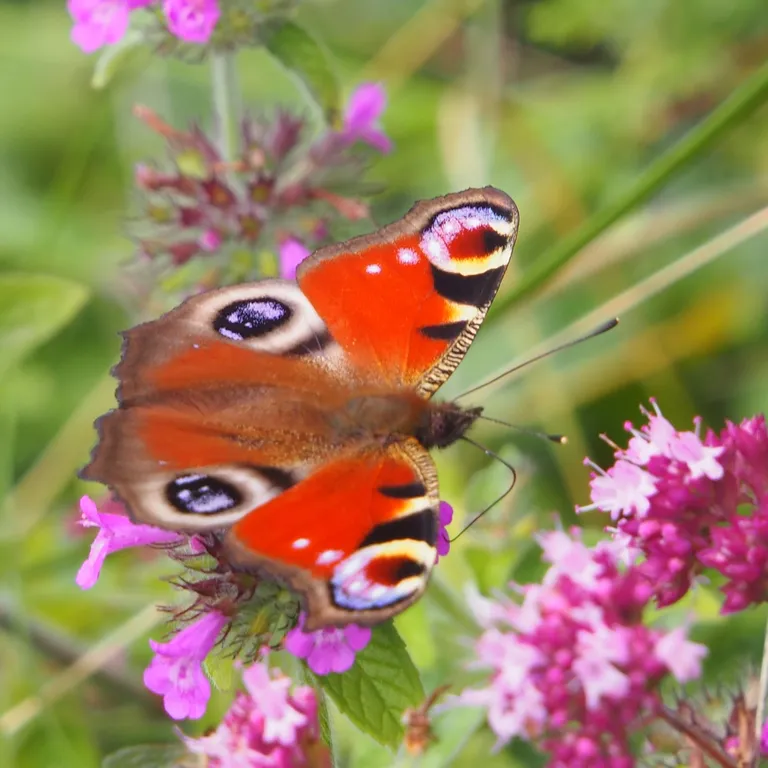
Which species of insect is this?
Aglais io
